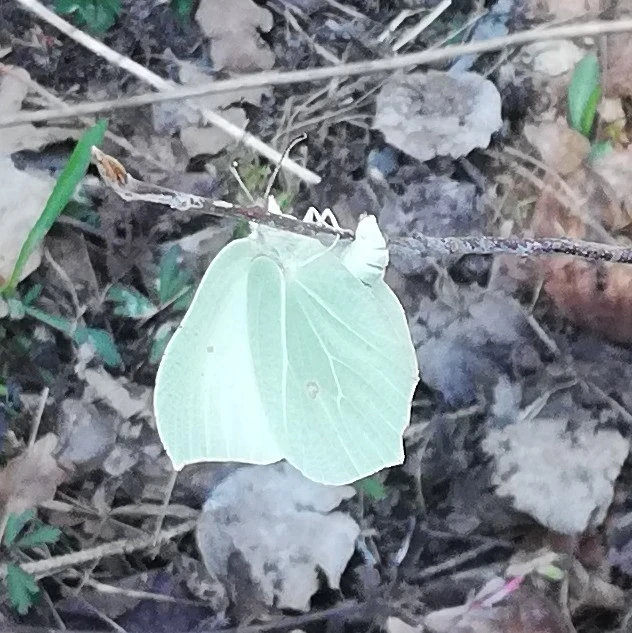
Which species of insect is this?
Gonepteryx rhamni
